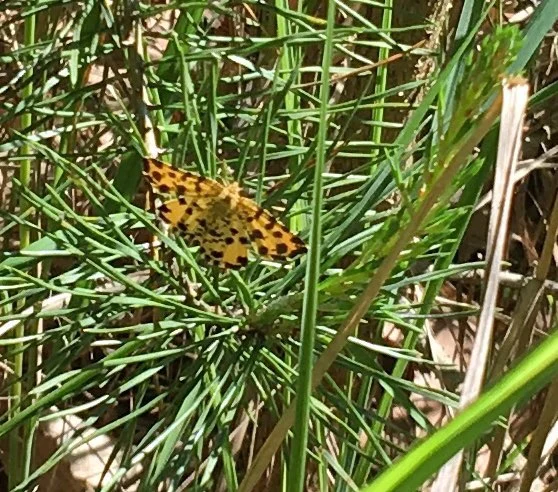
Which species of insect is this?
Pseudopanthera macularia
